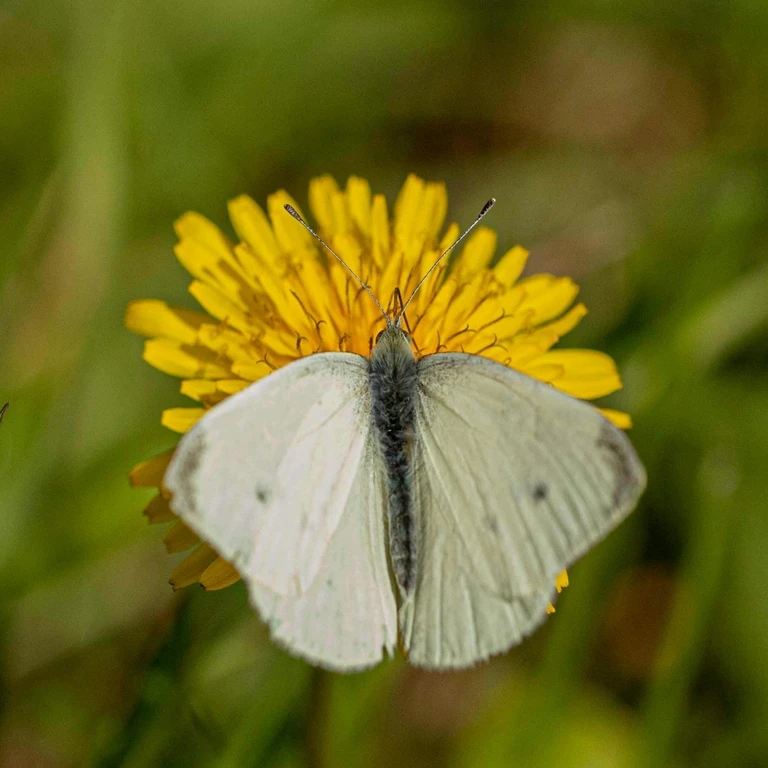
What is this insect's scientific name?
Pieris rapae
